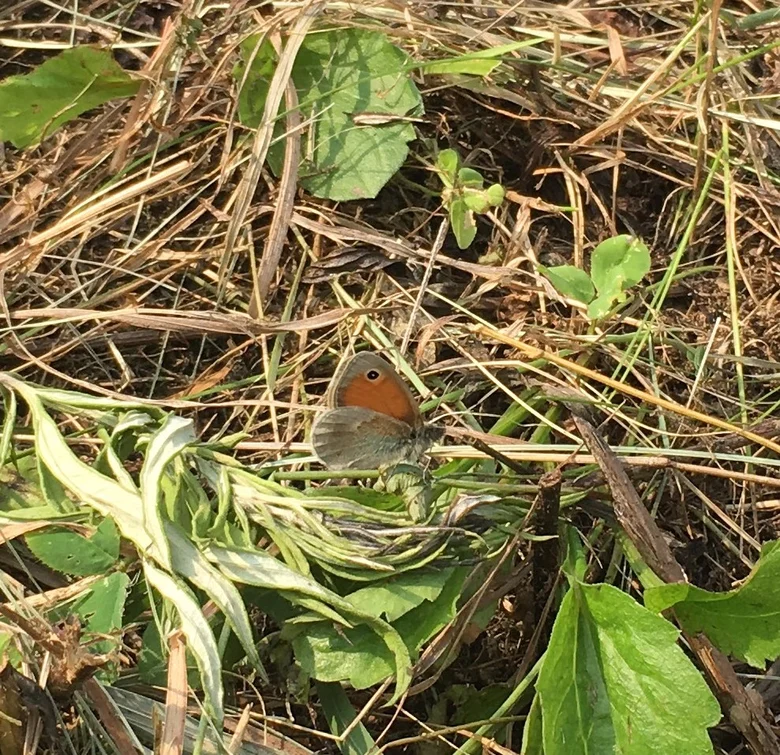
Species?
Coenonympha pamphilus
